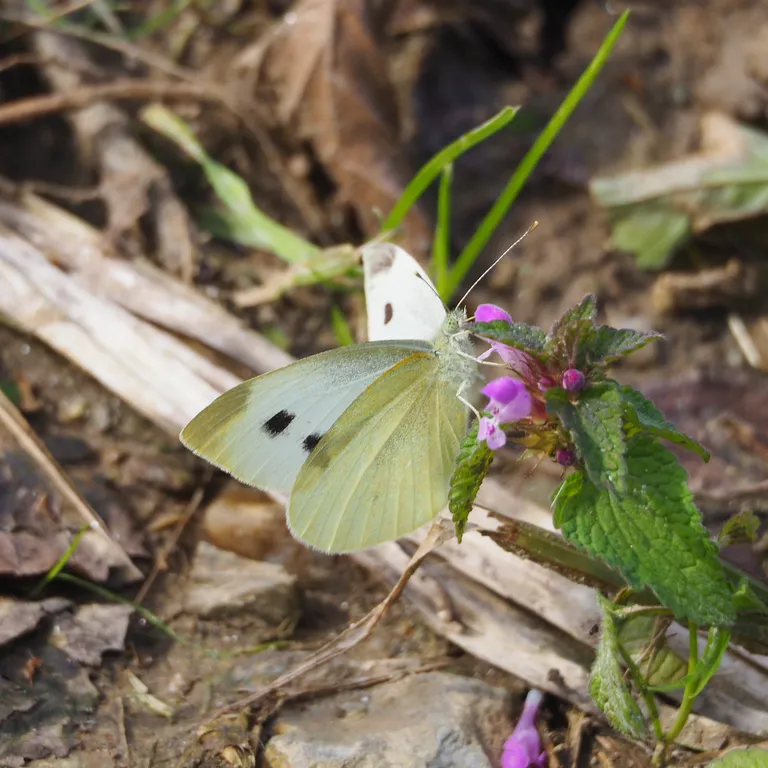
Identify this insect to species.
Pieris rapae
